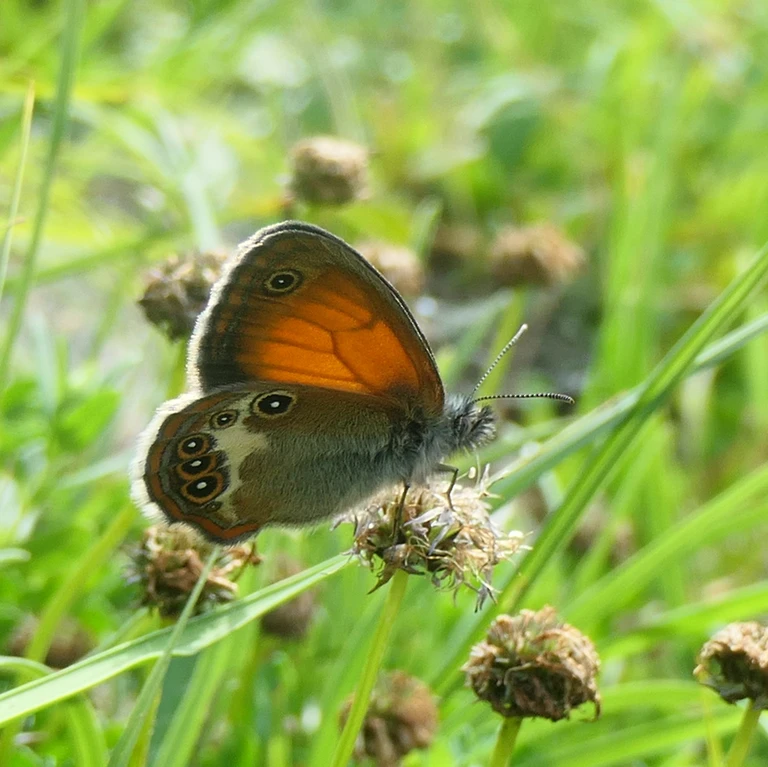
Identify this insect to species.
Coenonympha arcania
